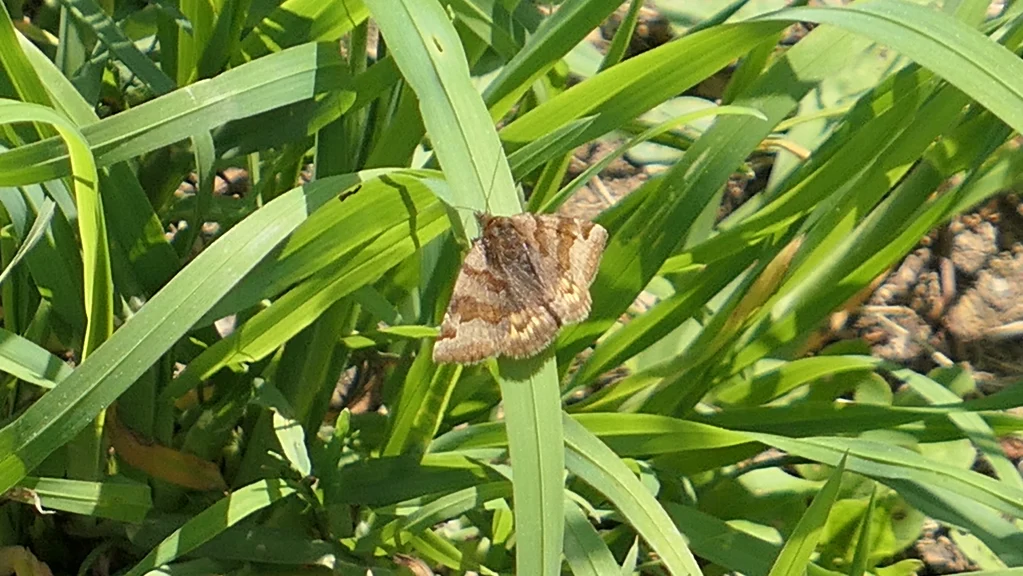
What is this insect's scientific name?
Euclidia glyphica
